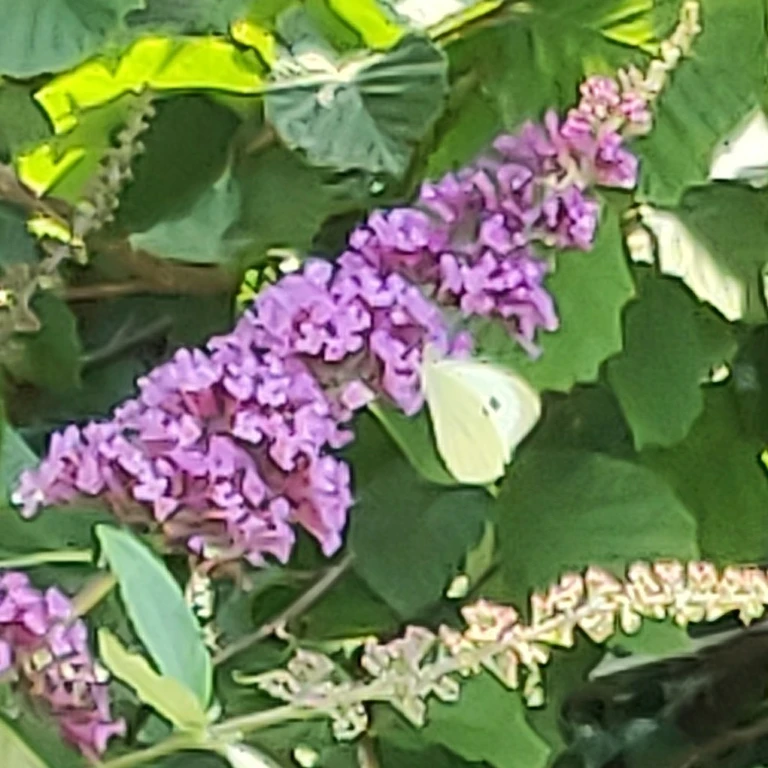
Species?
Pieris brassicae
